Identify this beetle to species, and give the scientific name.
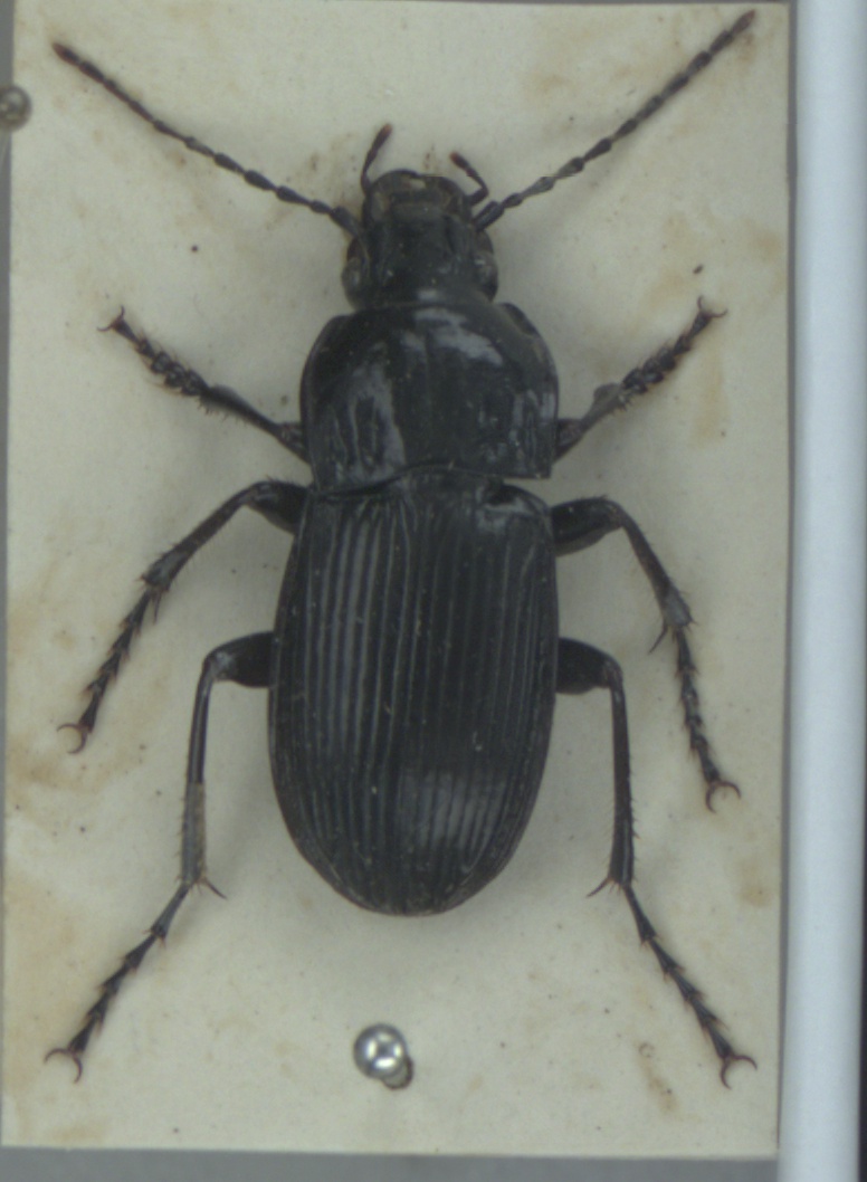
Abax parallelepipedus
